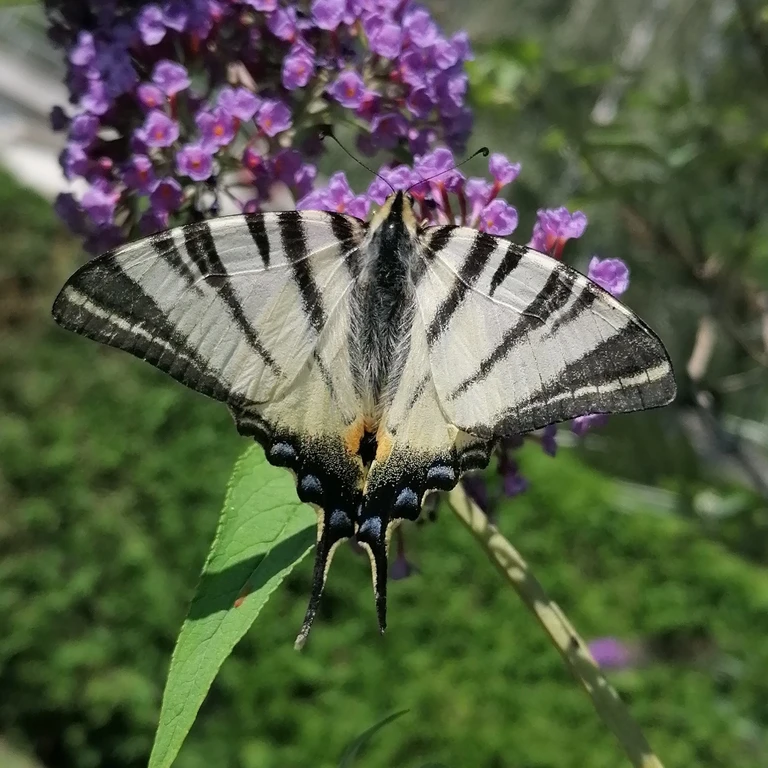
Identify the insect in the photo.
Iphiclides podalirius
